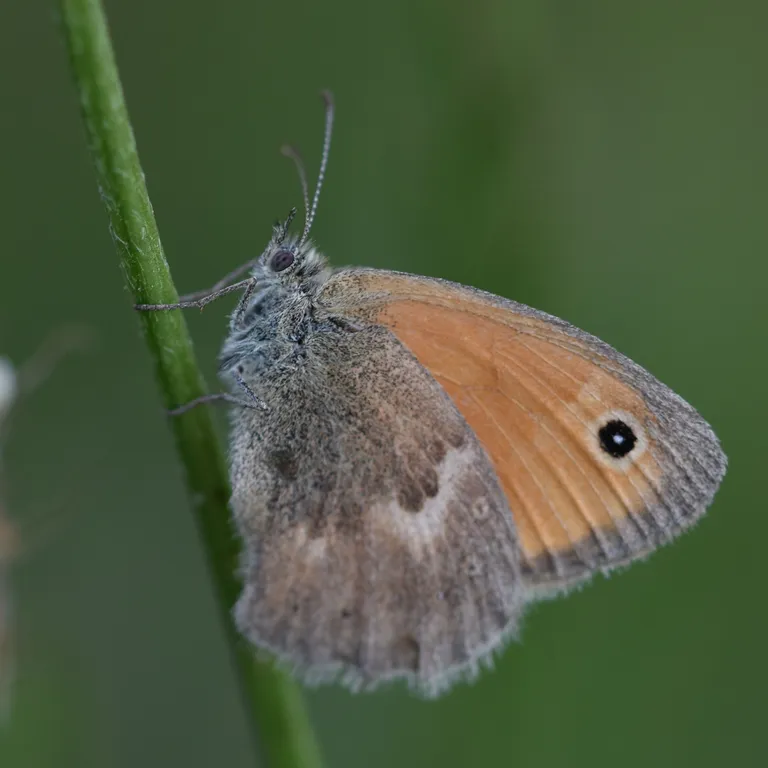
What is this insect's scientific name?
Coenonympha pamphilus
